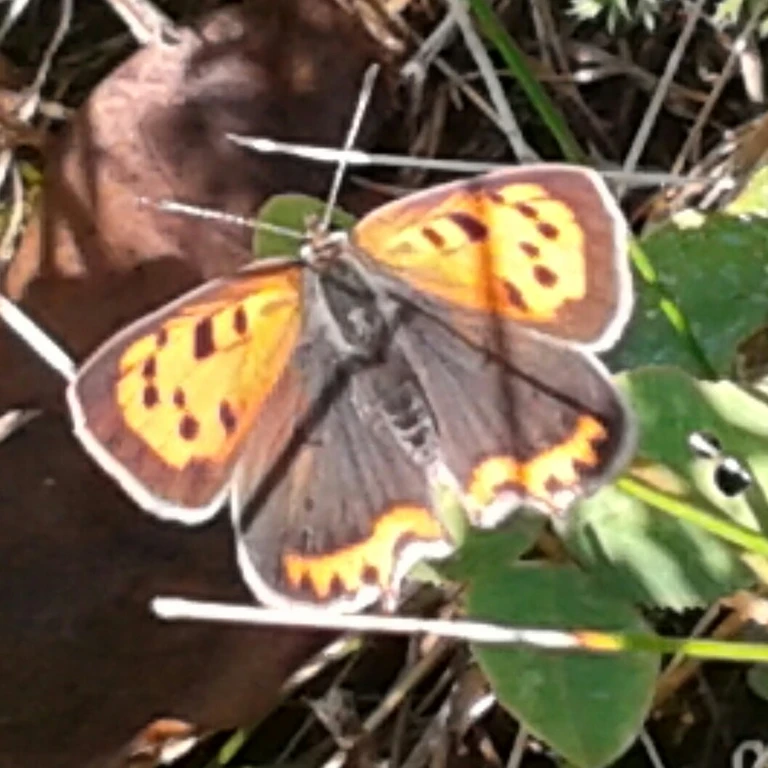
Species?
Lycaena phlaeas
